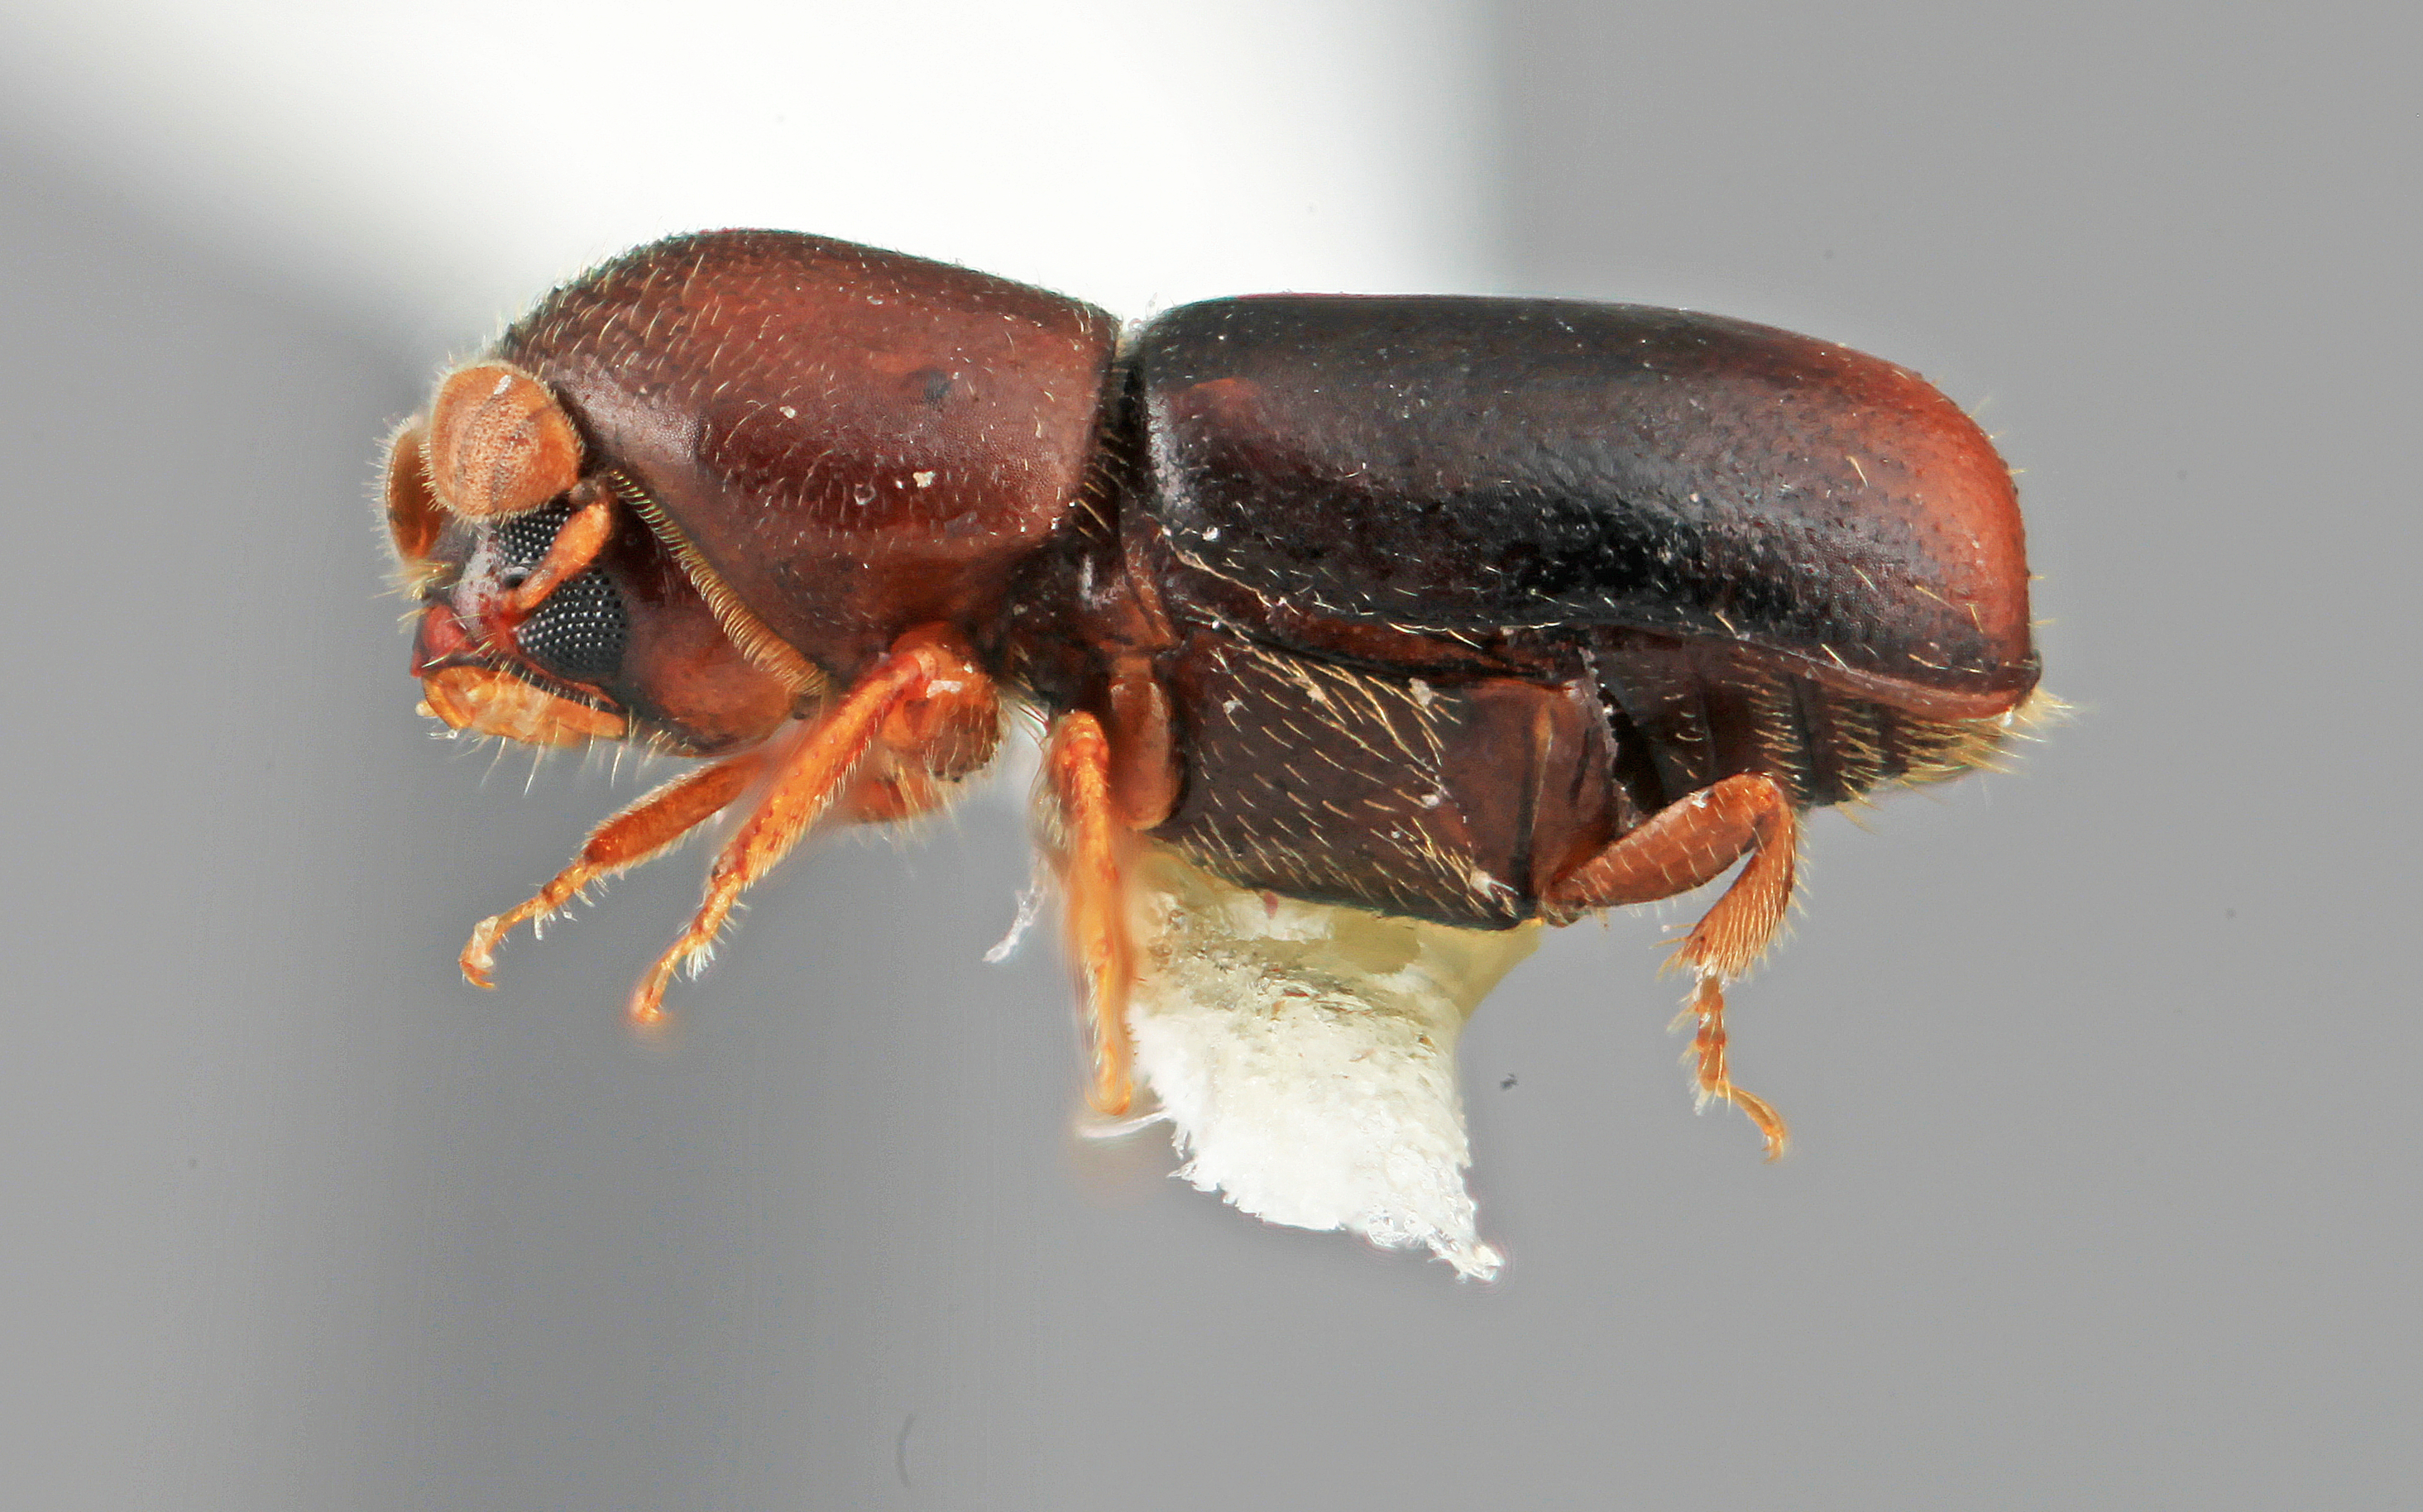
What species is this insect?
Microcorthylus diversus
